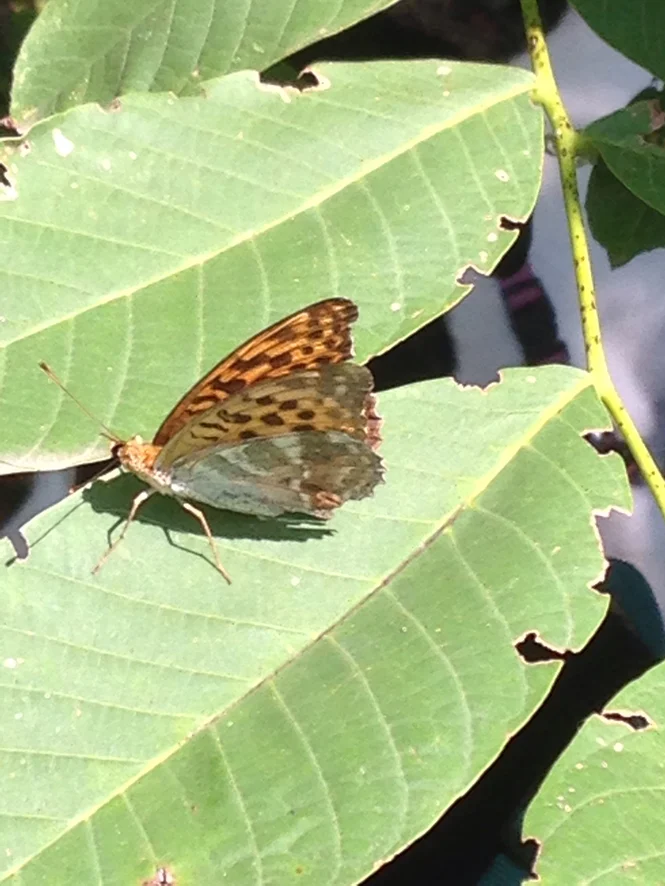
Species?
Argynnis paphia
